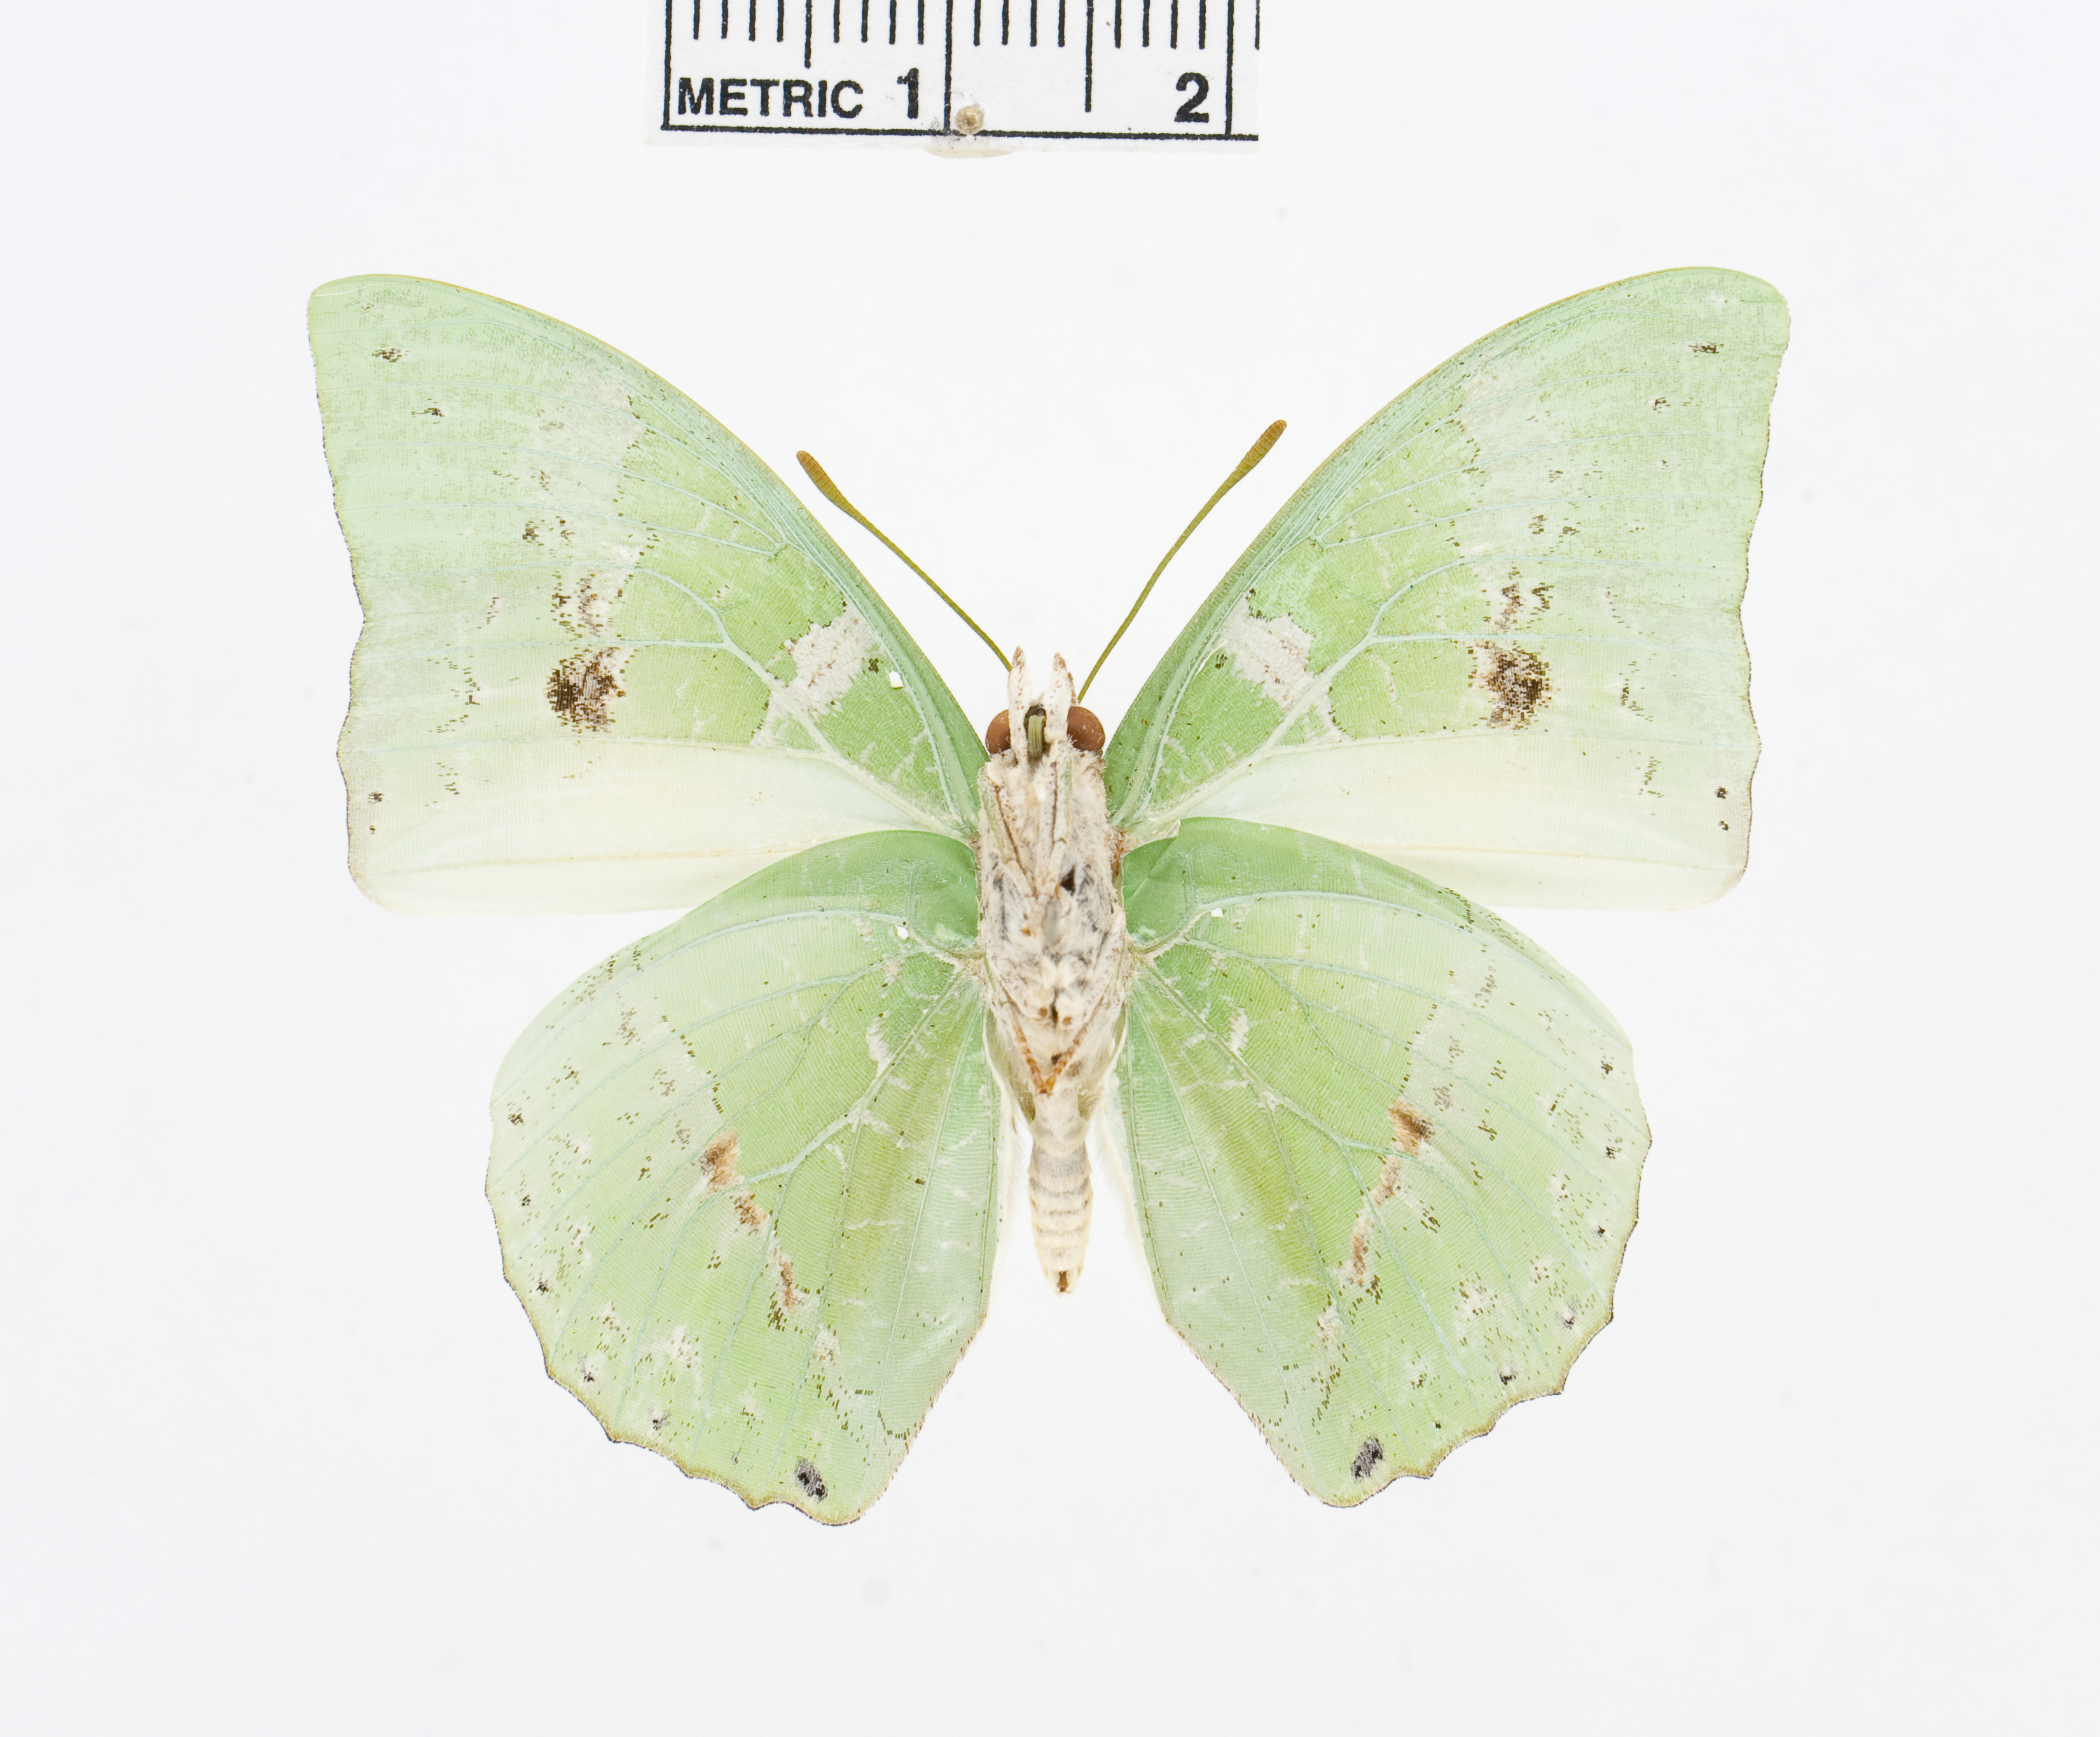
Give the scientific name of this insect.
Charaxes dilutus
